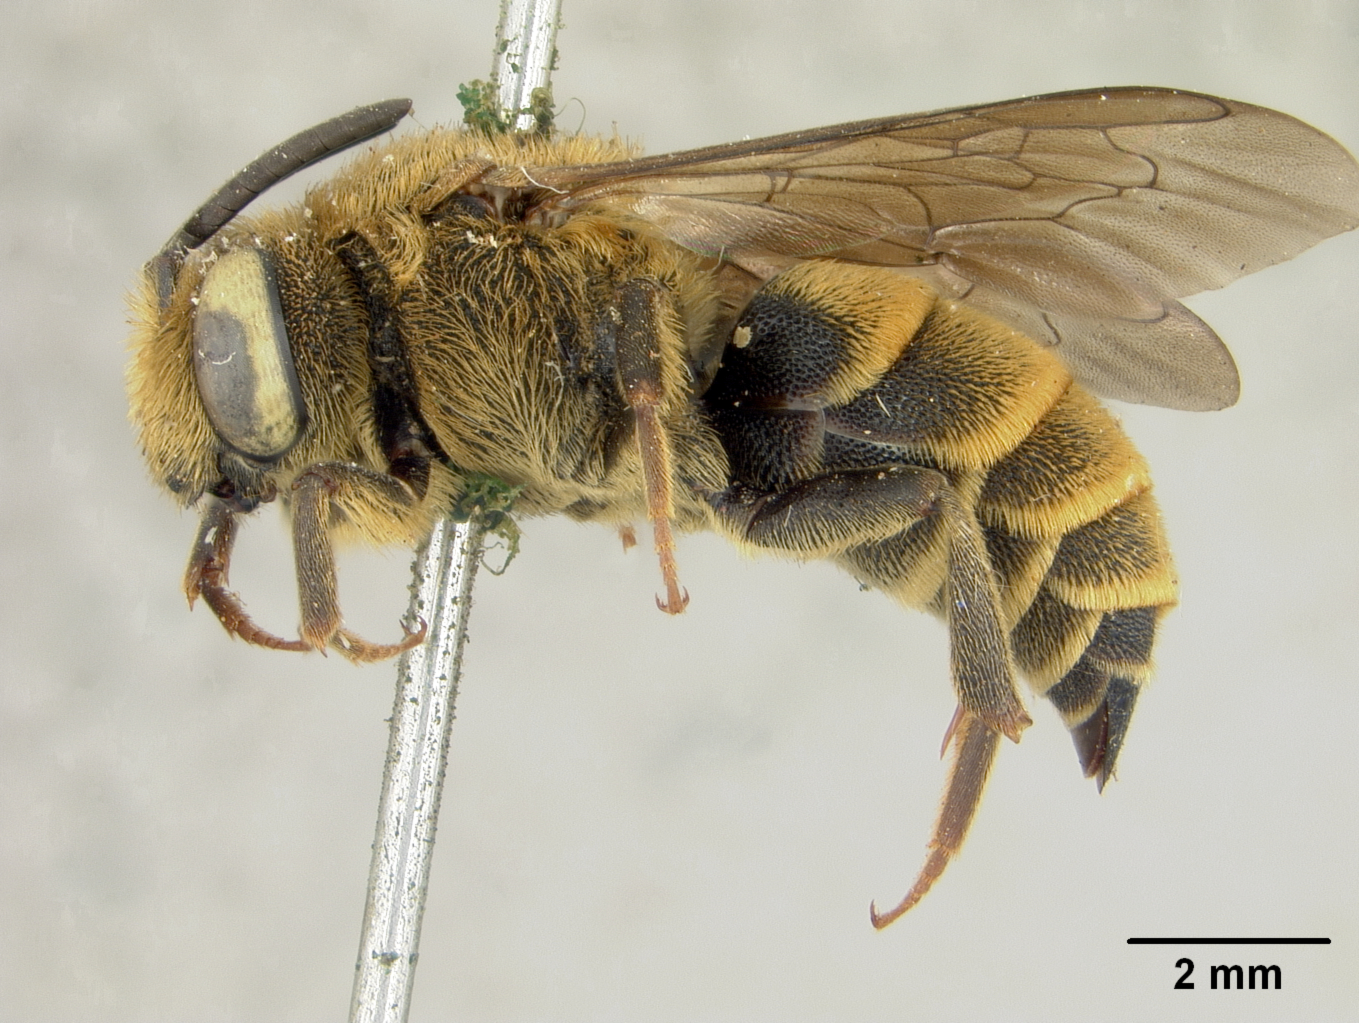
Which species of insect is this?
Dioxys fulvohirta
